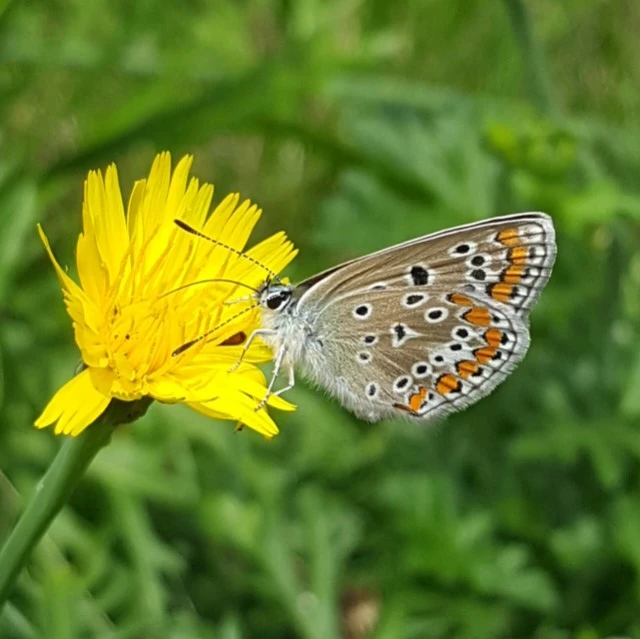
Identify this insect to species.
Polyommatus icarus
